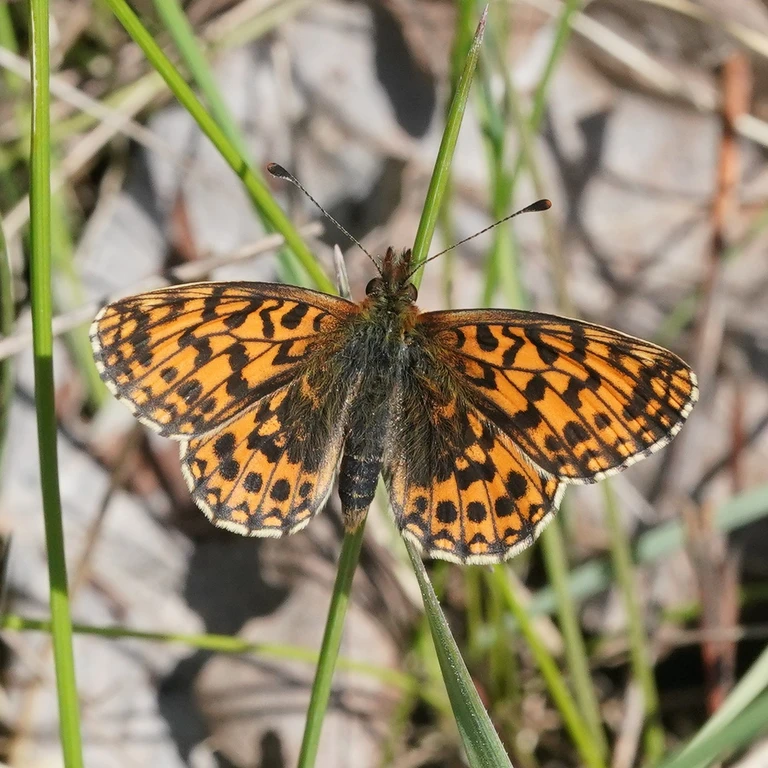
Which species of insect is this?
Boloria dia
